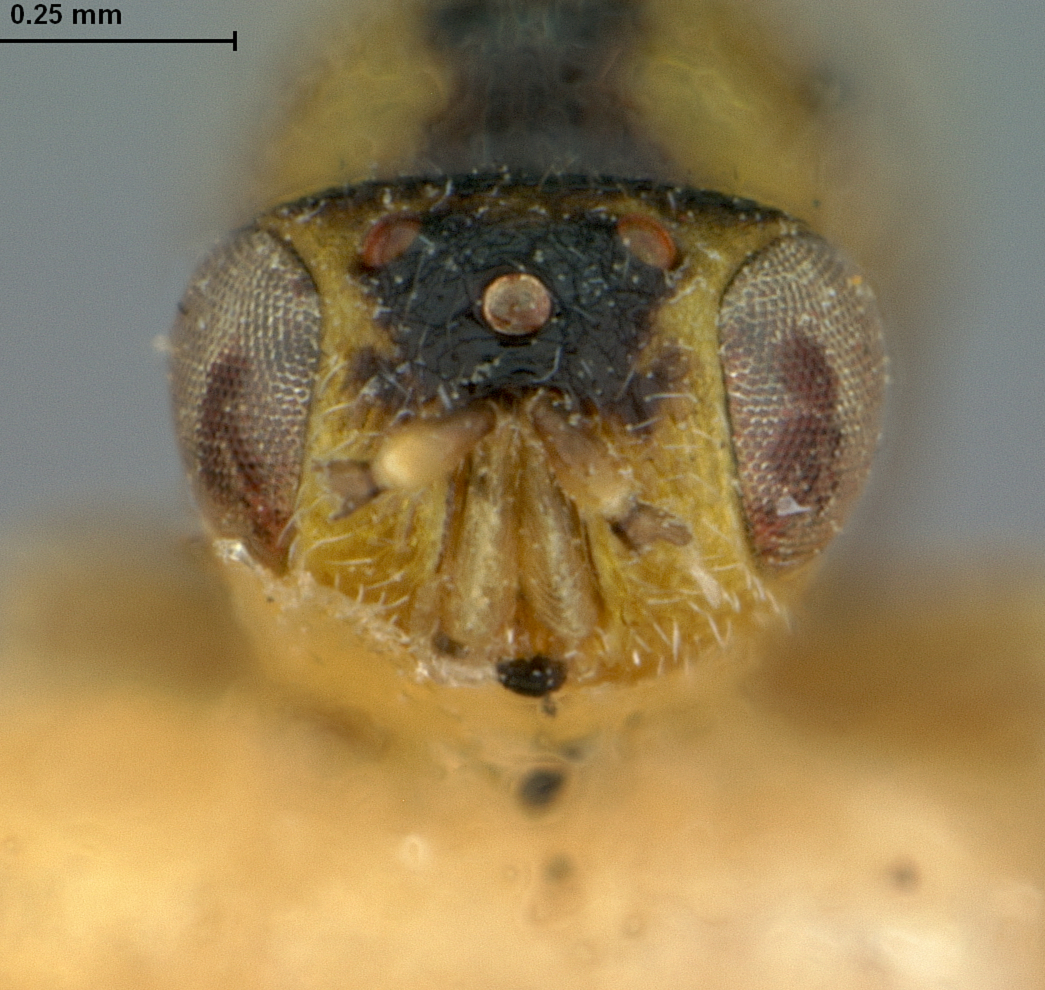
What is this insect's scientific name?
Decatoma flavicollis
